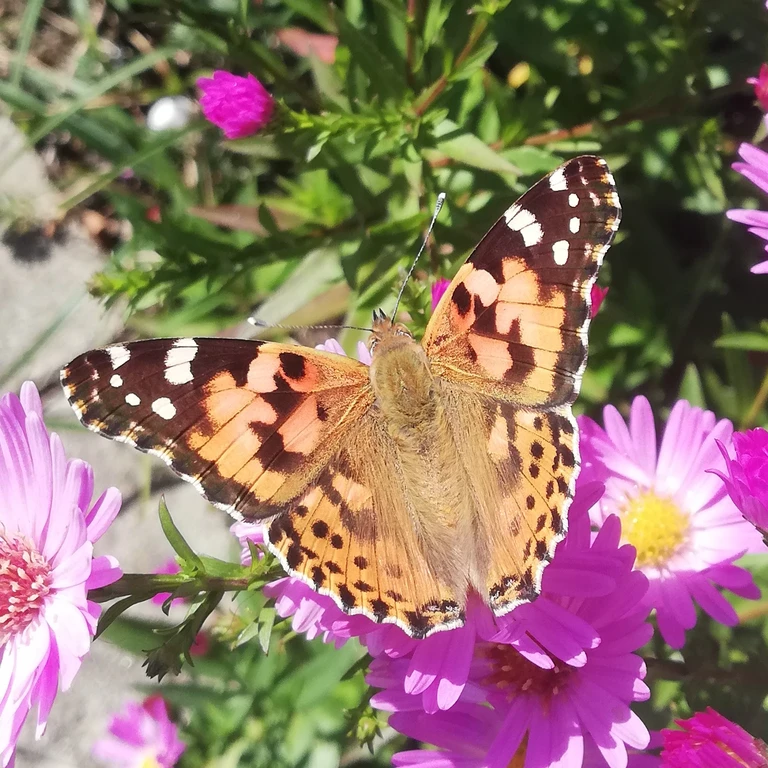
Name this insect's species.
Vanessa cardui
